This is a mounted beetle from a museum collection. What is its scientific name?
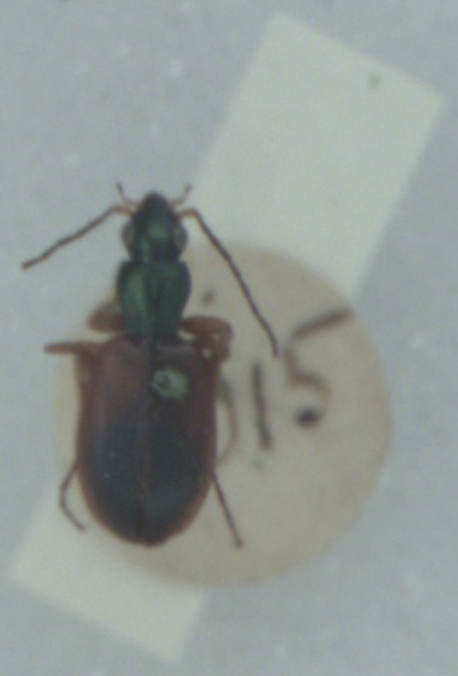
Anchomenus dorsalis
